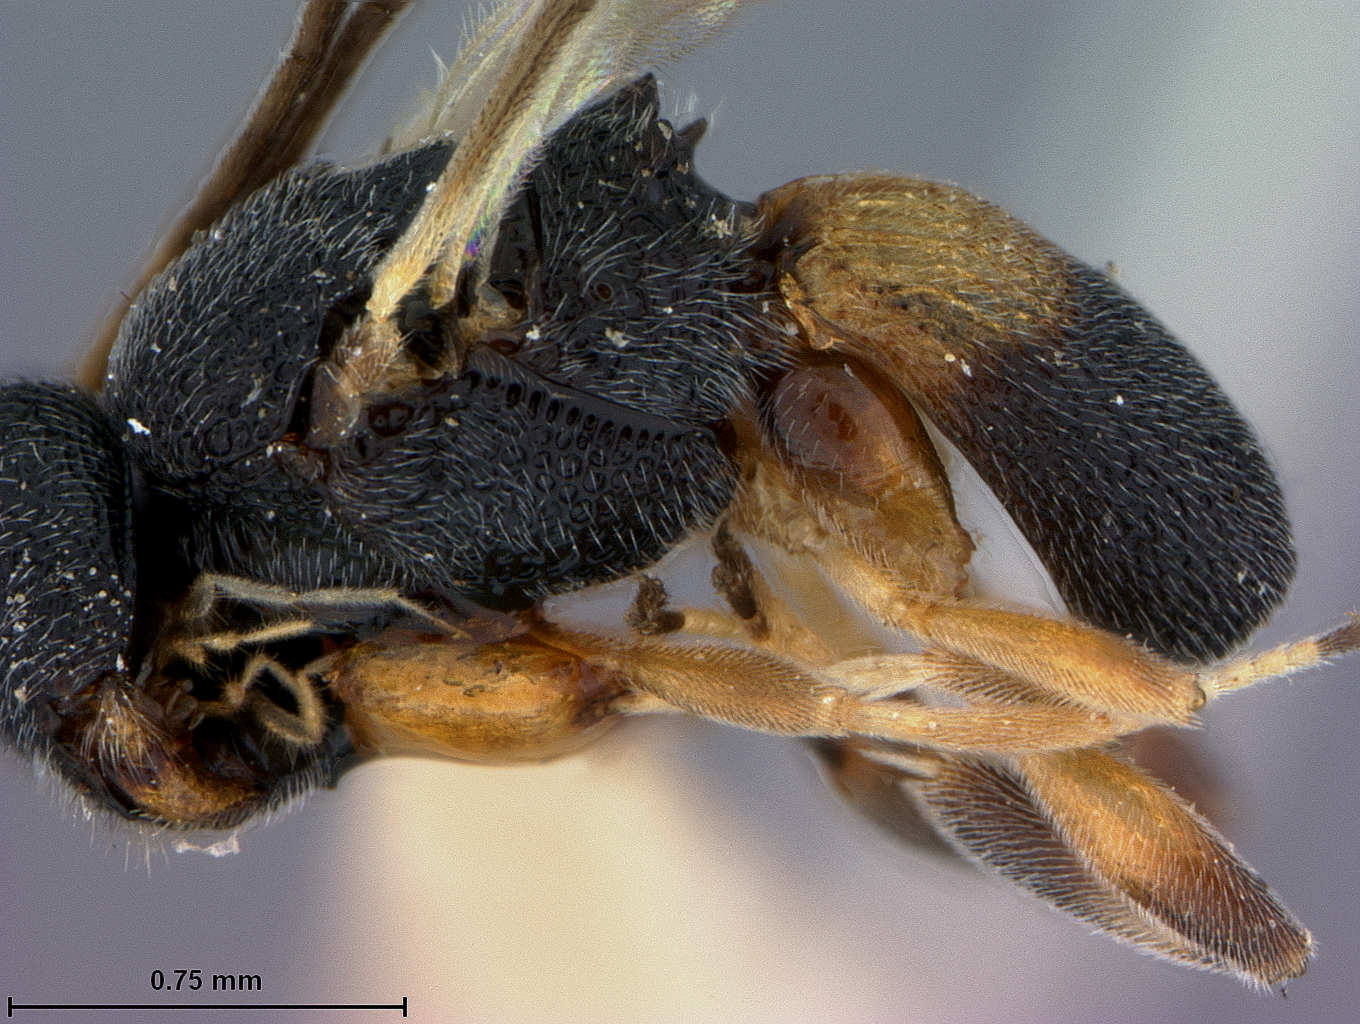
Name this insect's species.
Ascogaster inconspicuus
